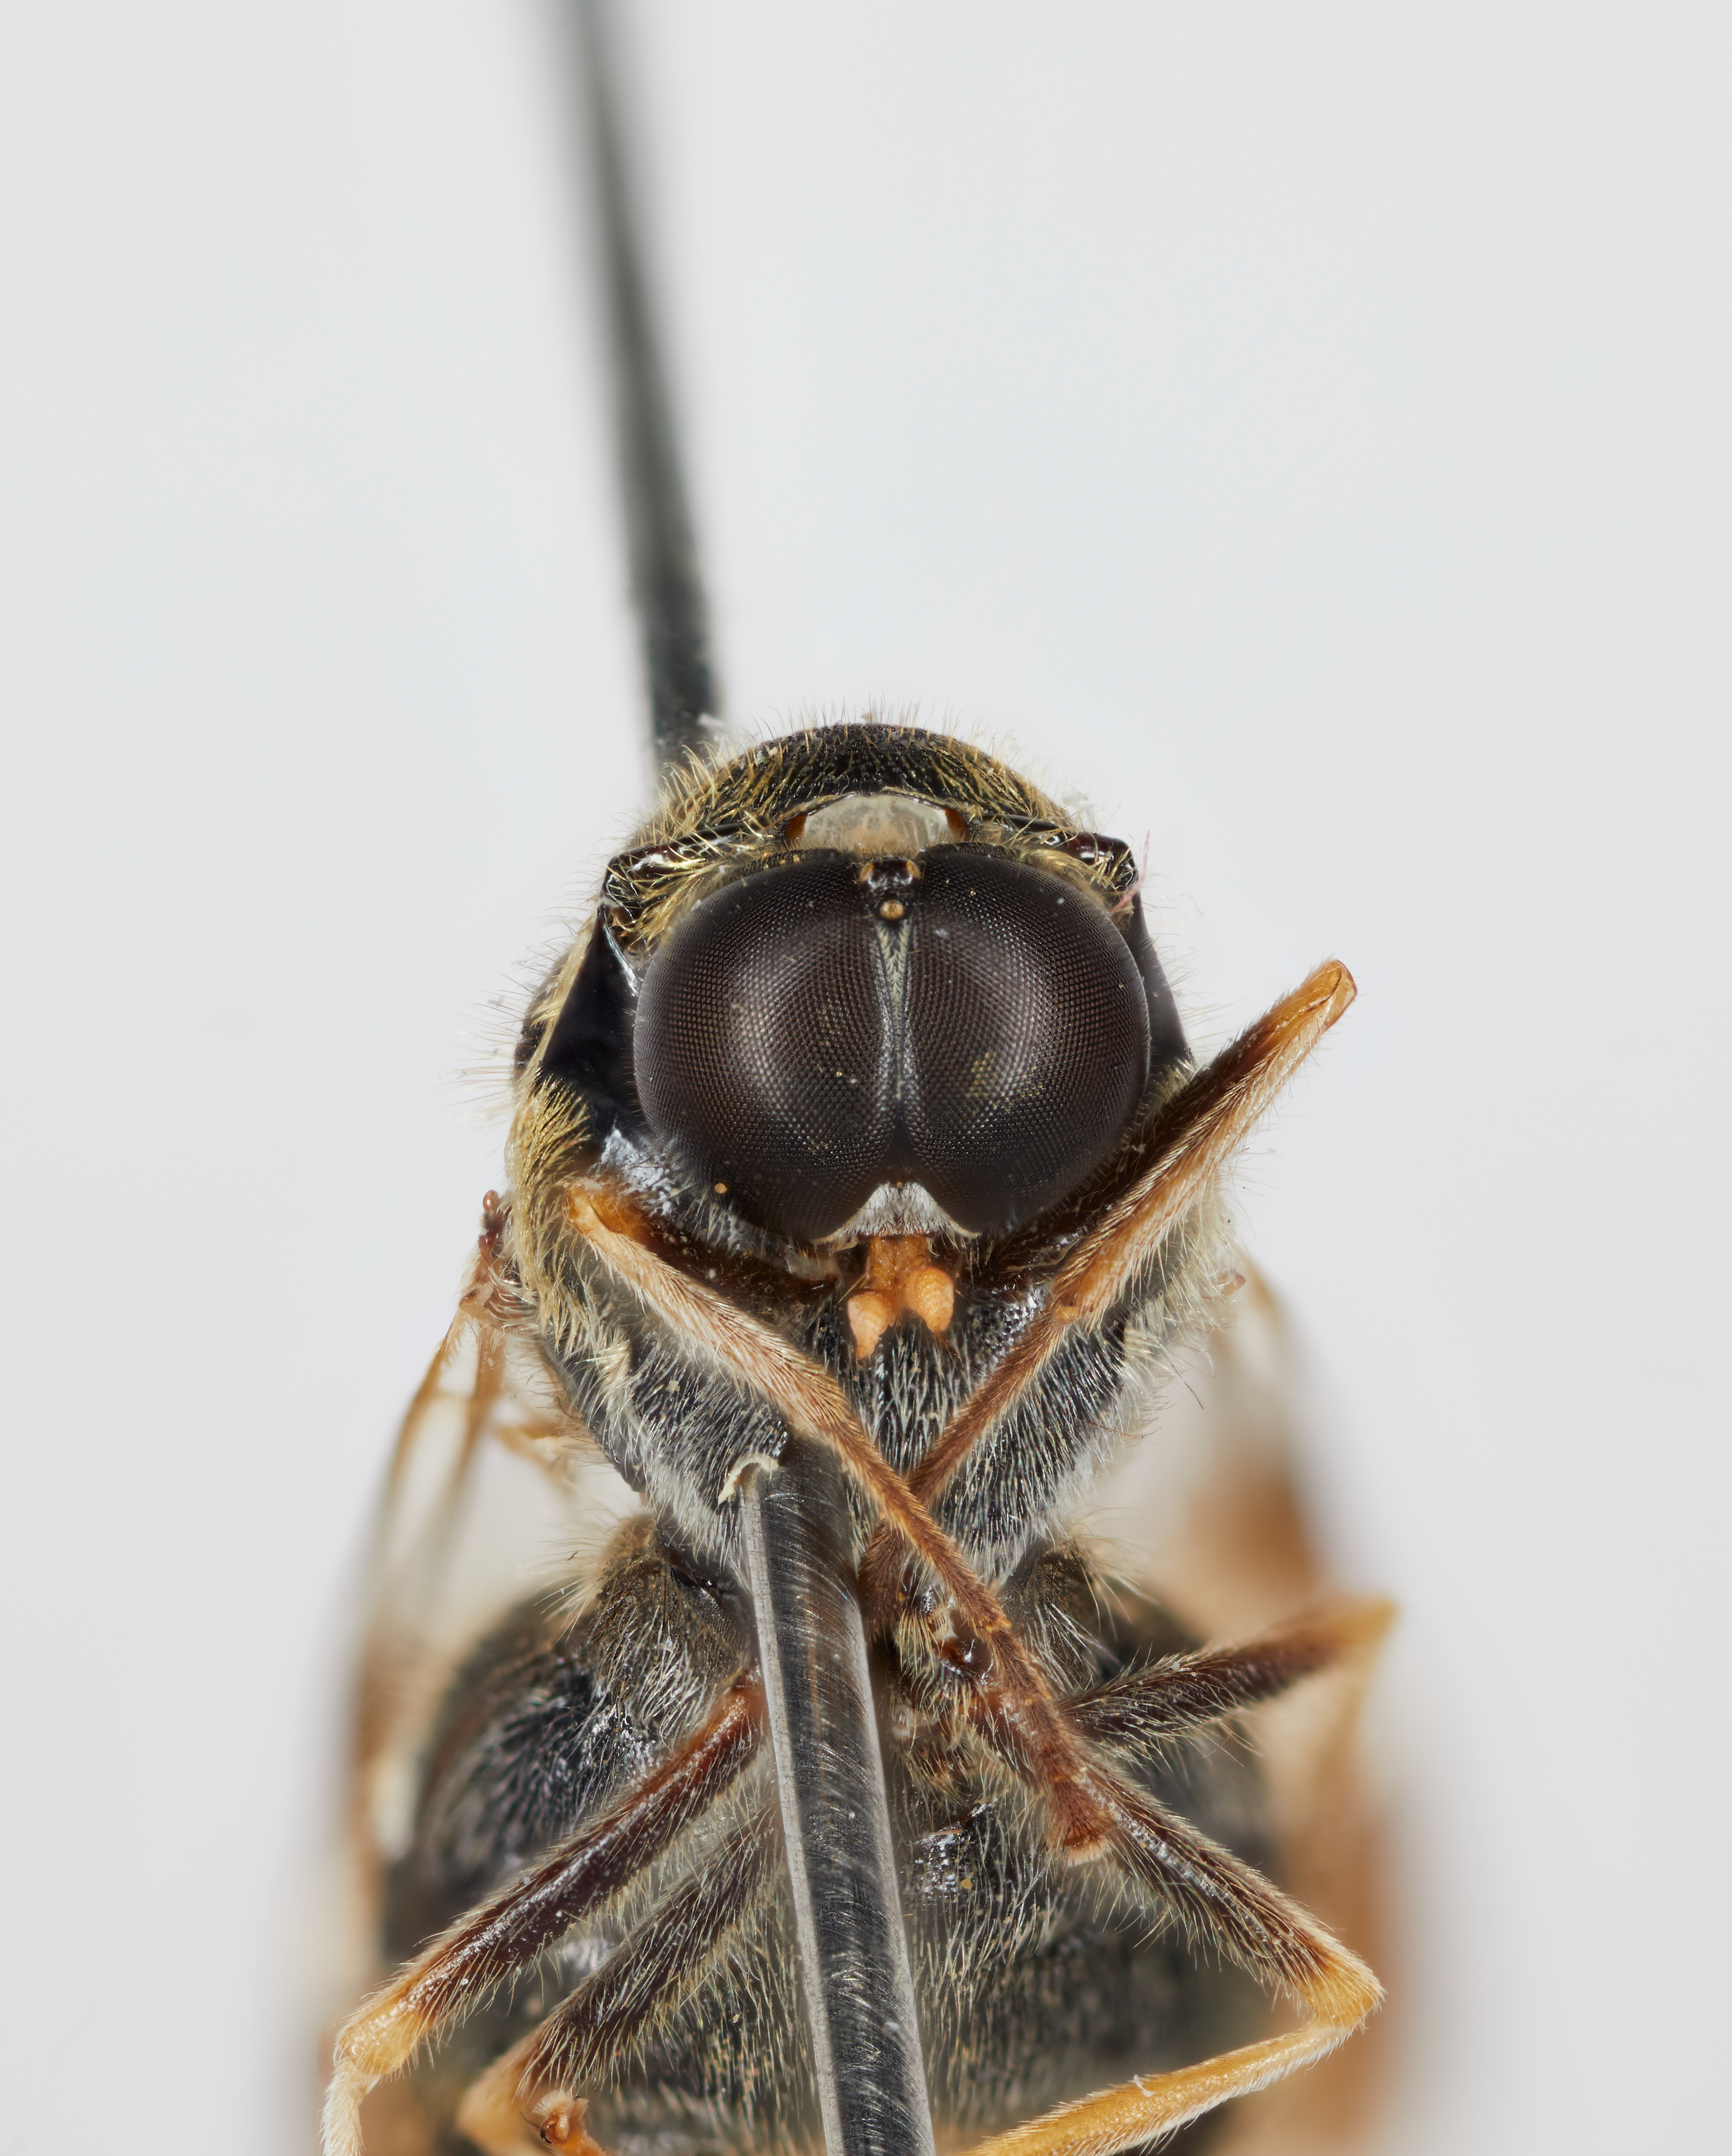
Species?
Culcua fasciata
